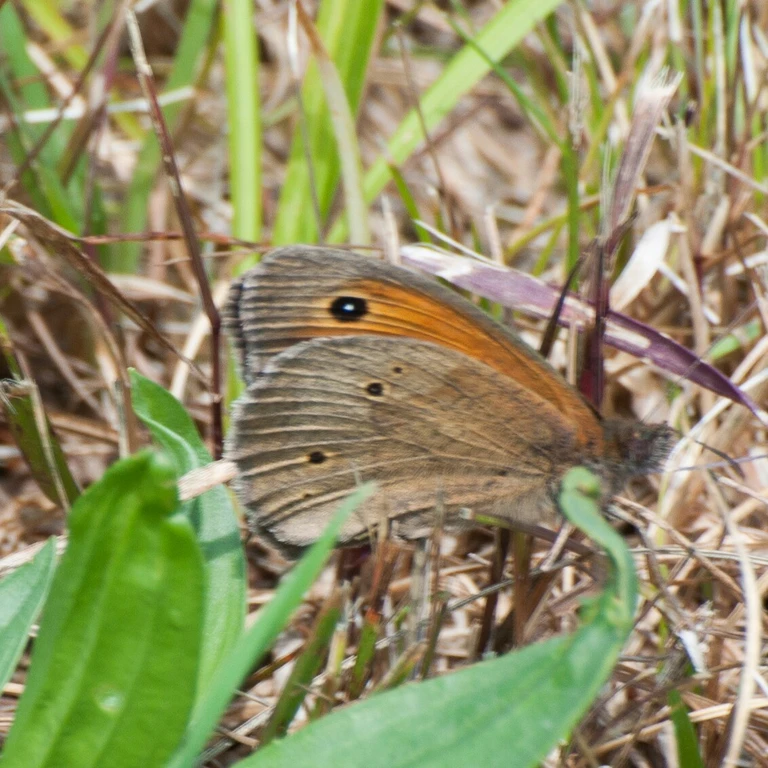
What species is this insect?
Maniola jurtina
